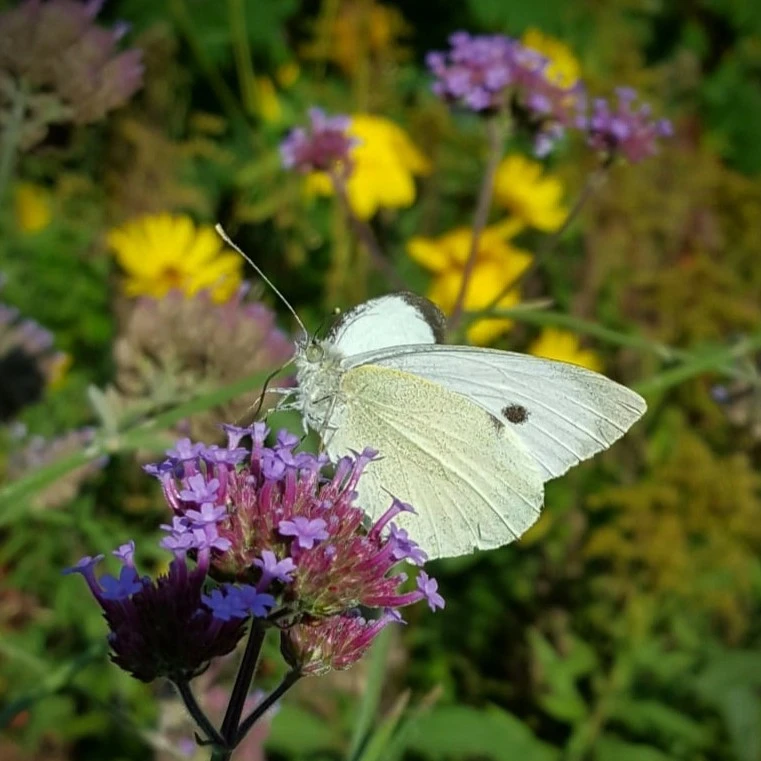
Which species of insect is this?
Pieris brassicae
